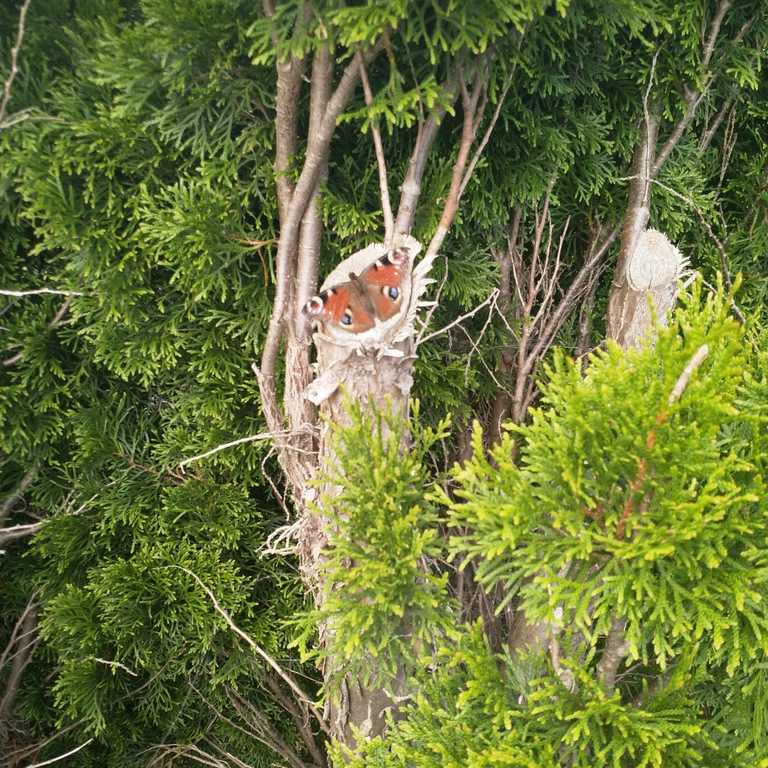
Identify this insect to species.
Aglais io
